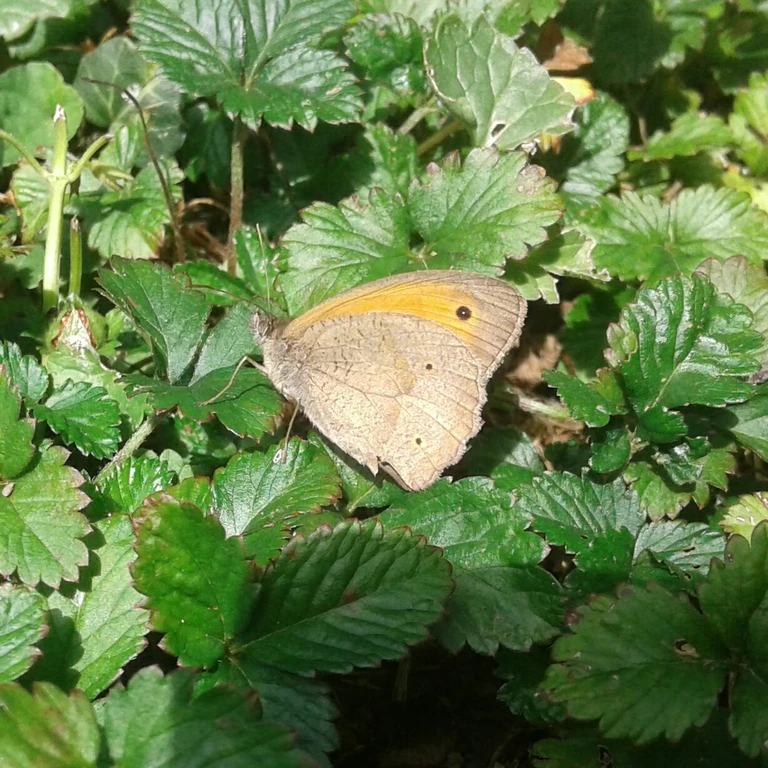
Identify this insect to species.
Maniola jurtina
